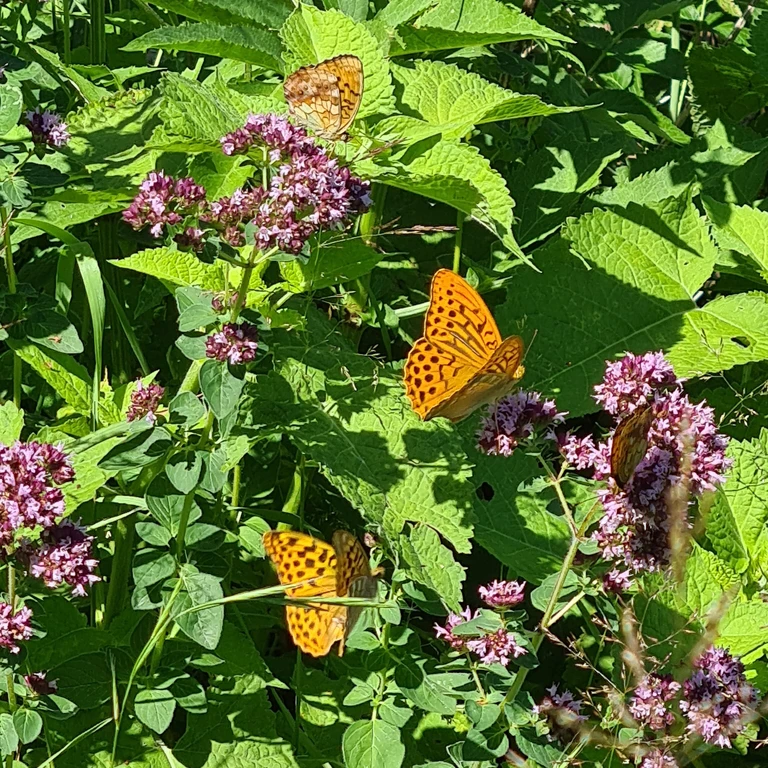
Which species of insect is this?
Argynnis paphia
